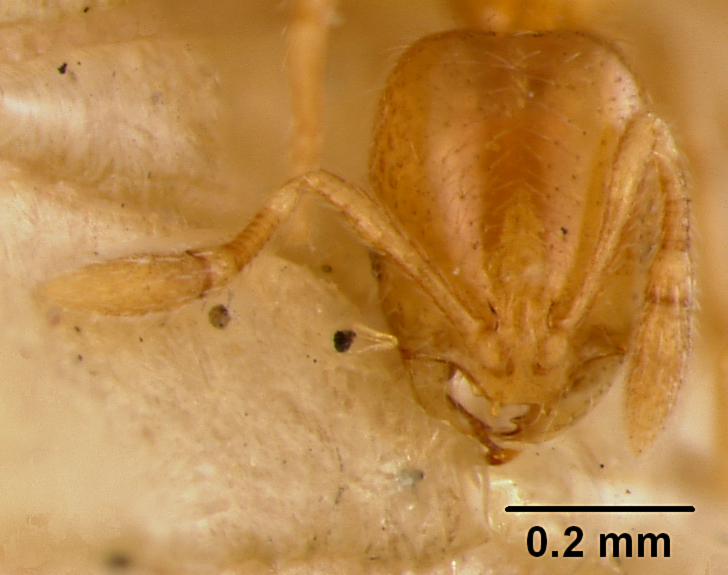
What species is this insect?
Solenopsis azteca
